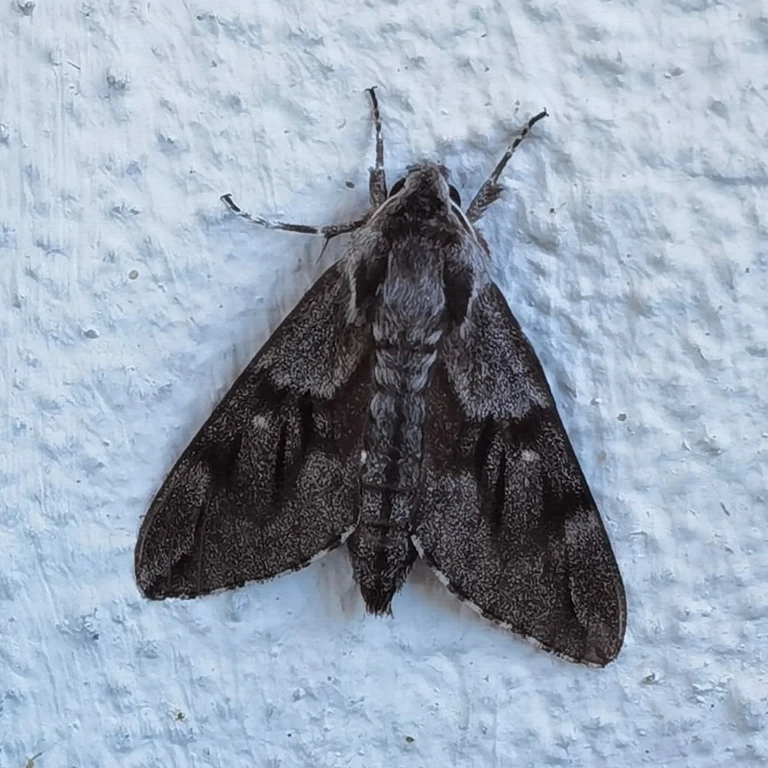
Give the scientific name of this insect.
Sphinx pinastri
